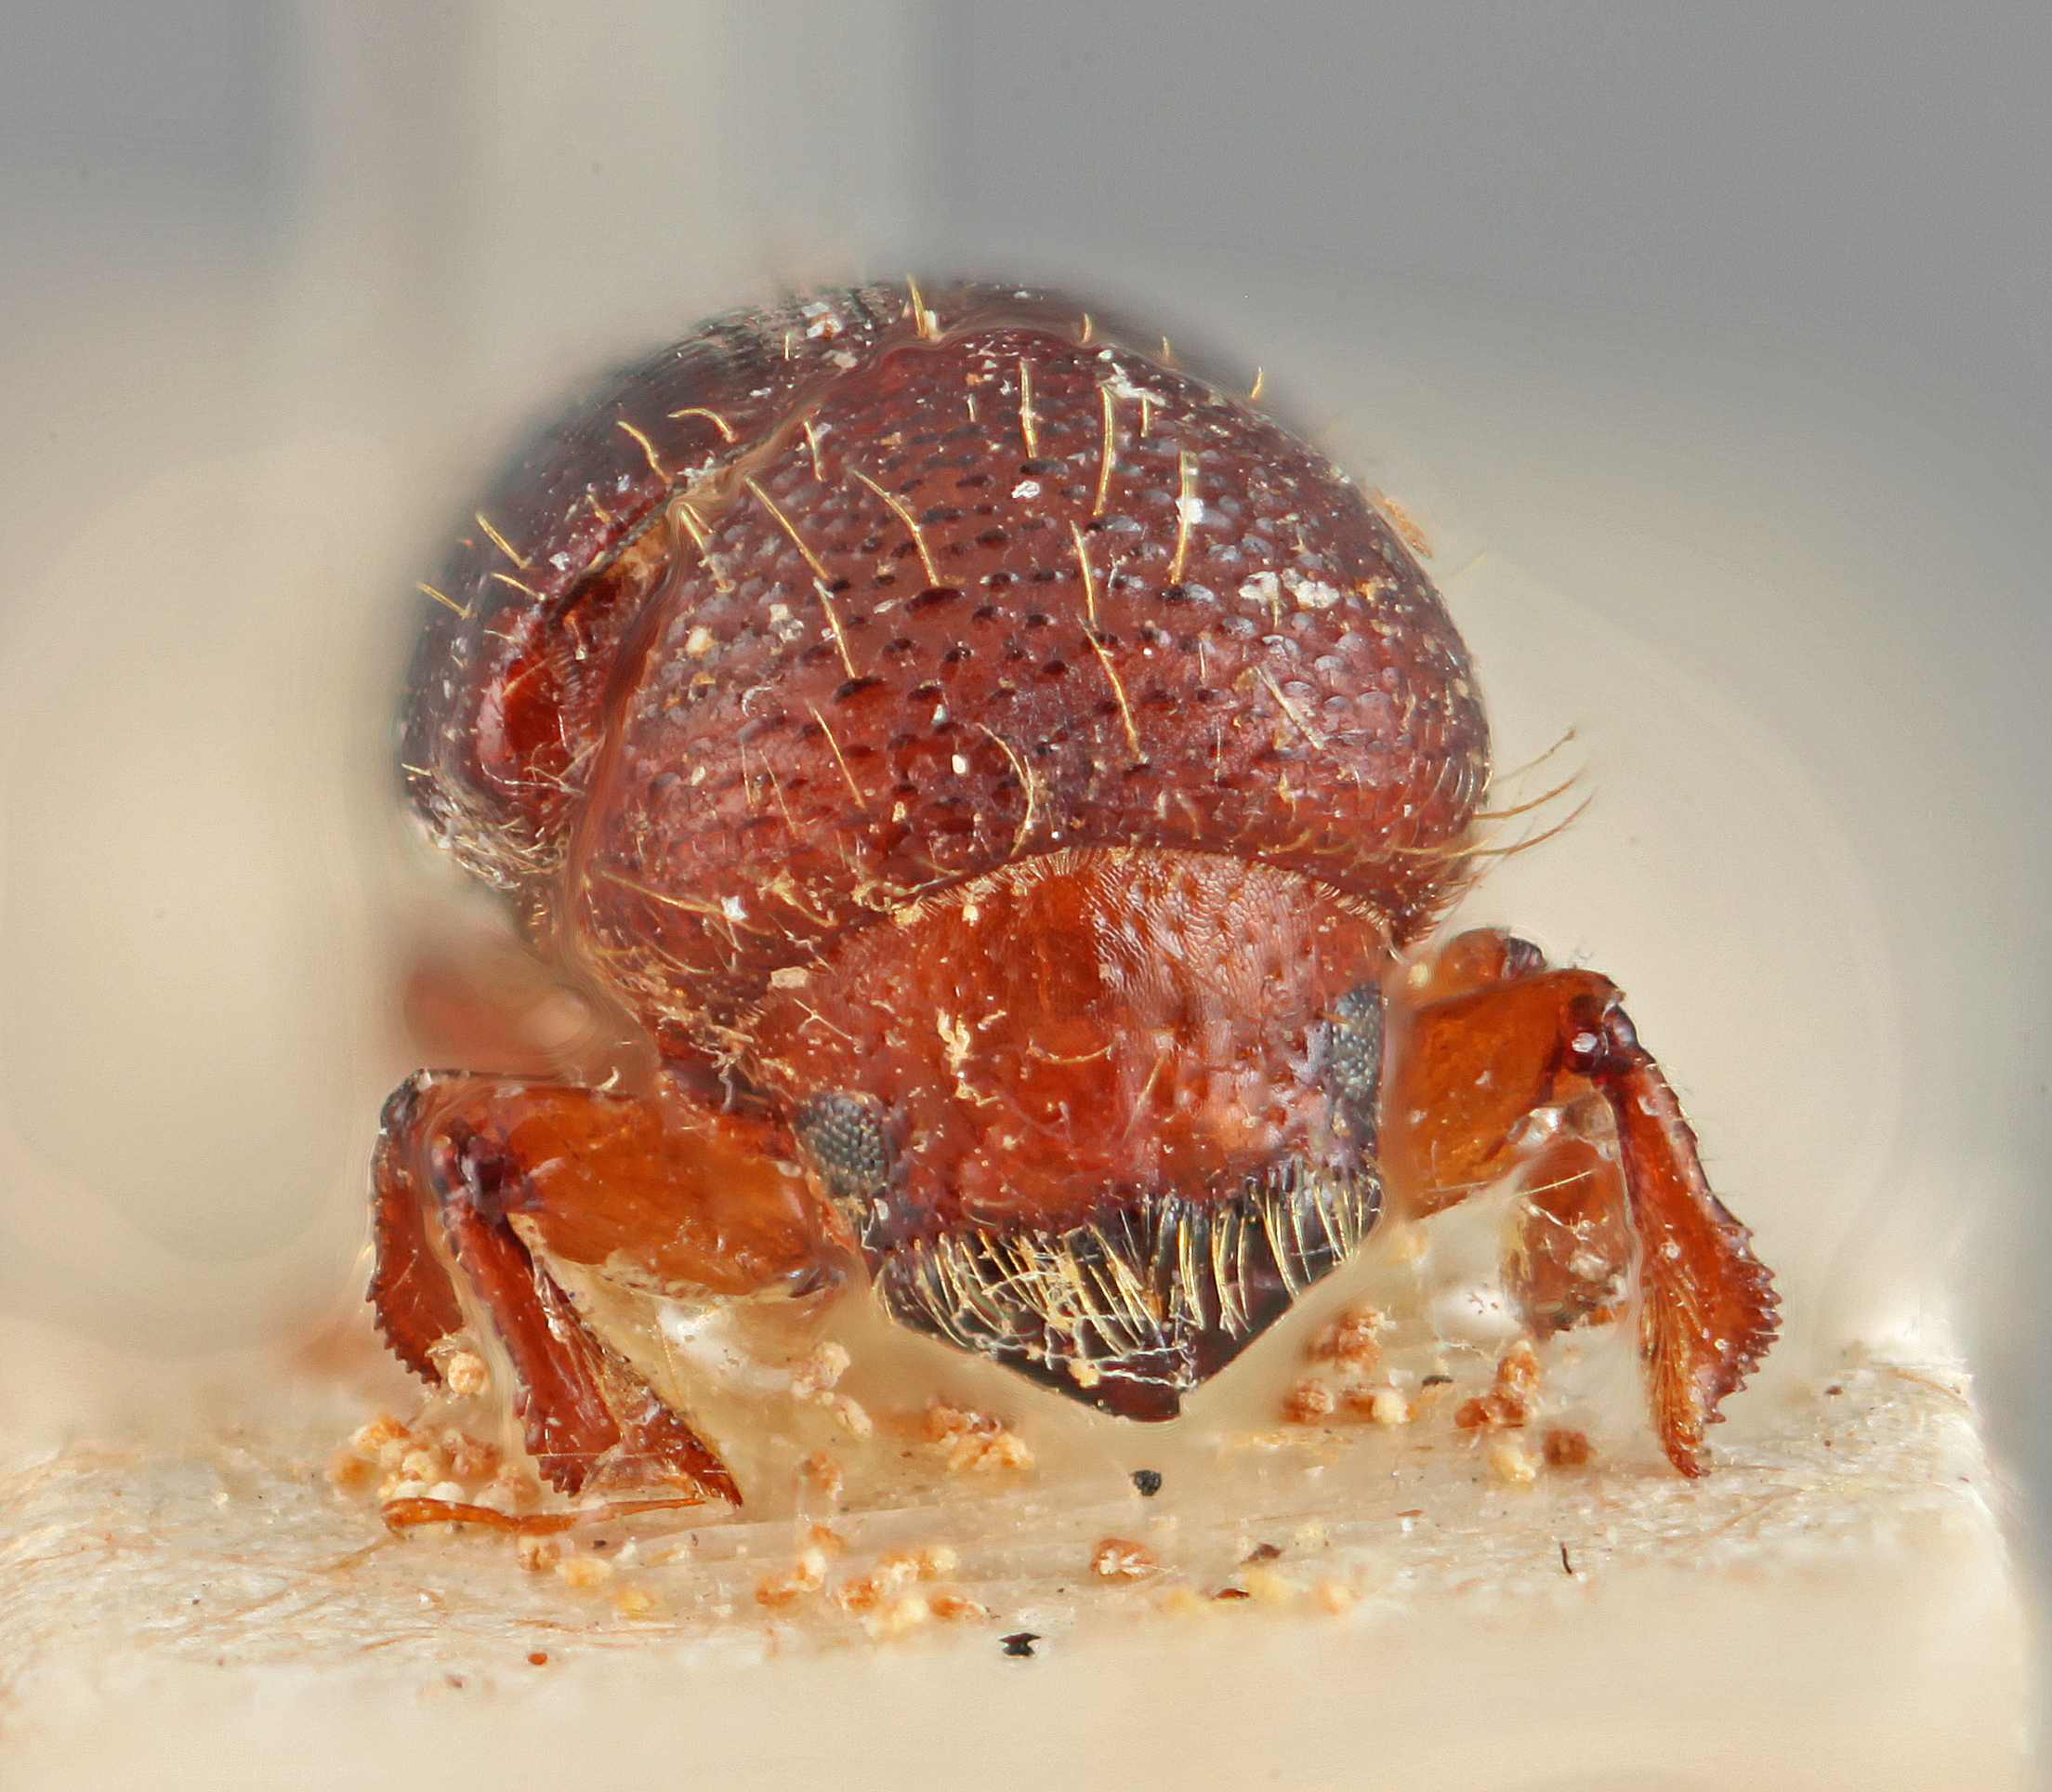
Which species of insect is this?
Xyleborus discretus
